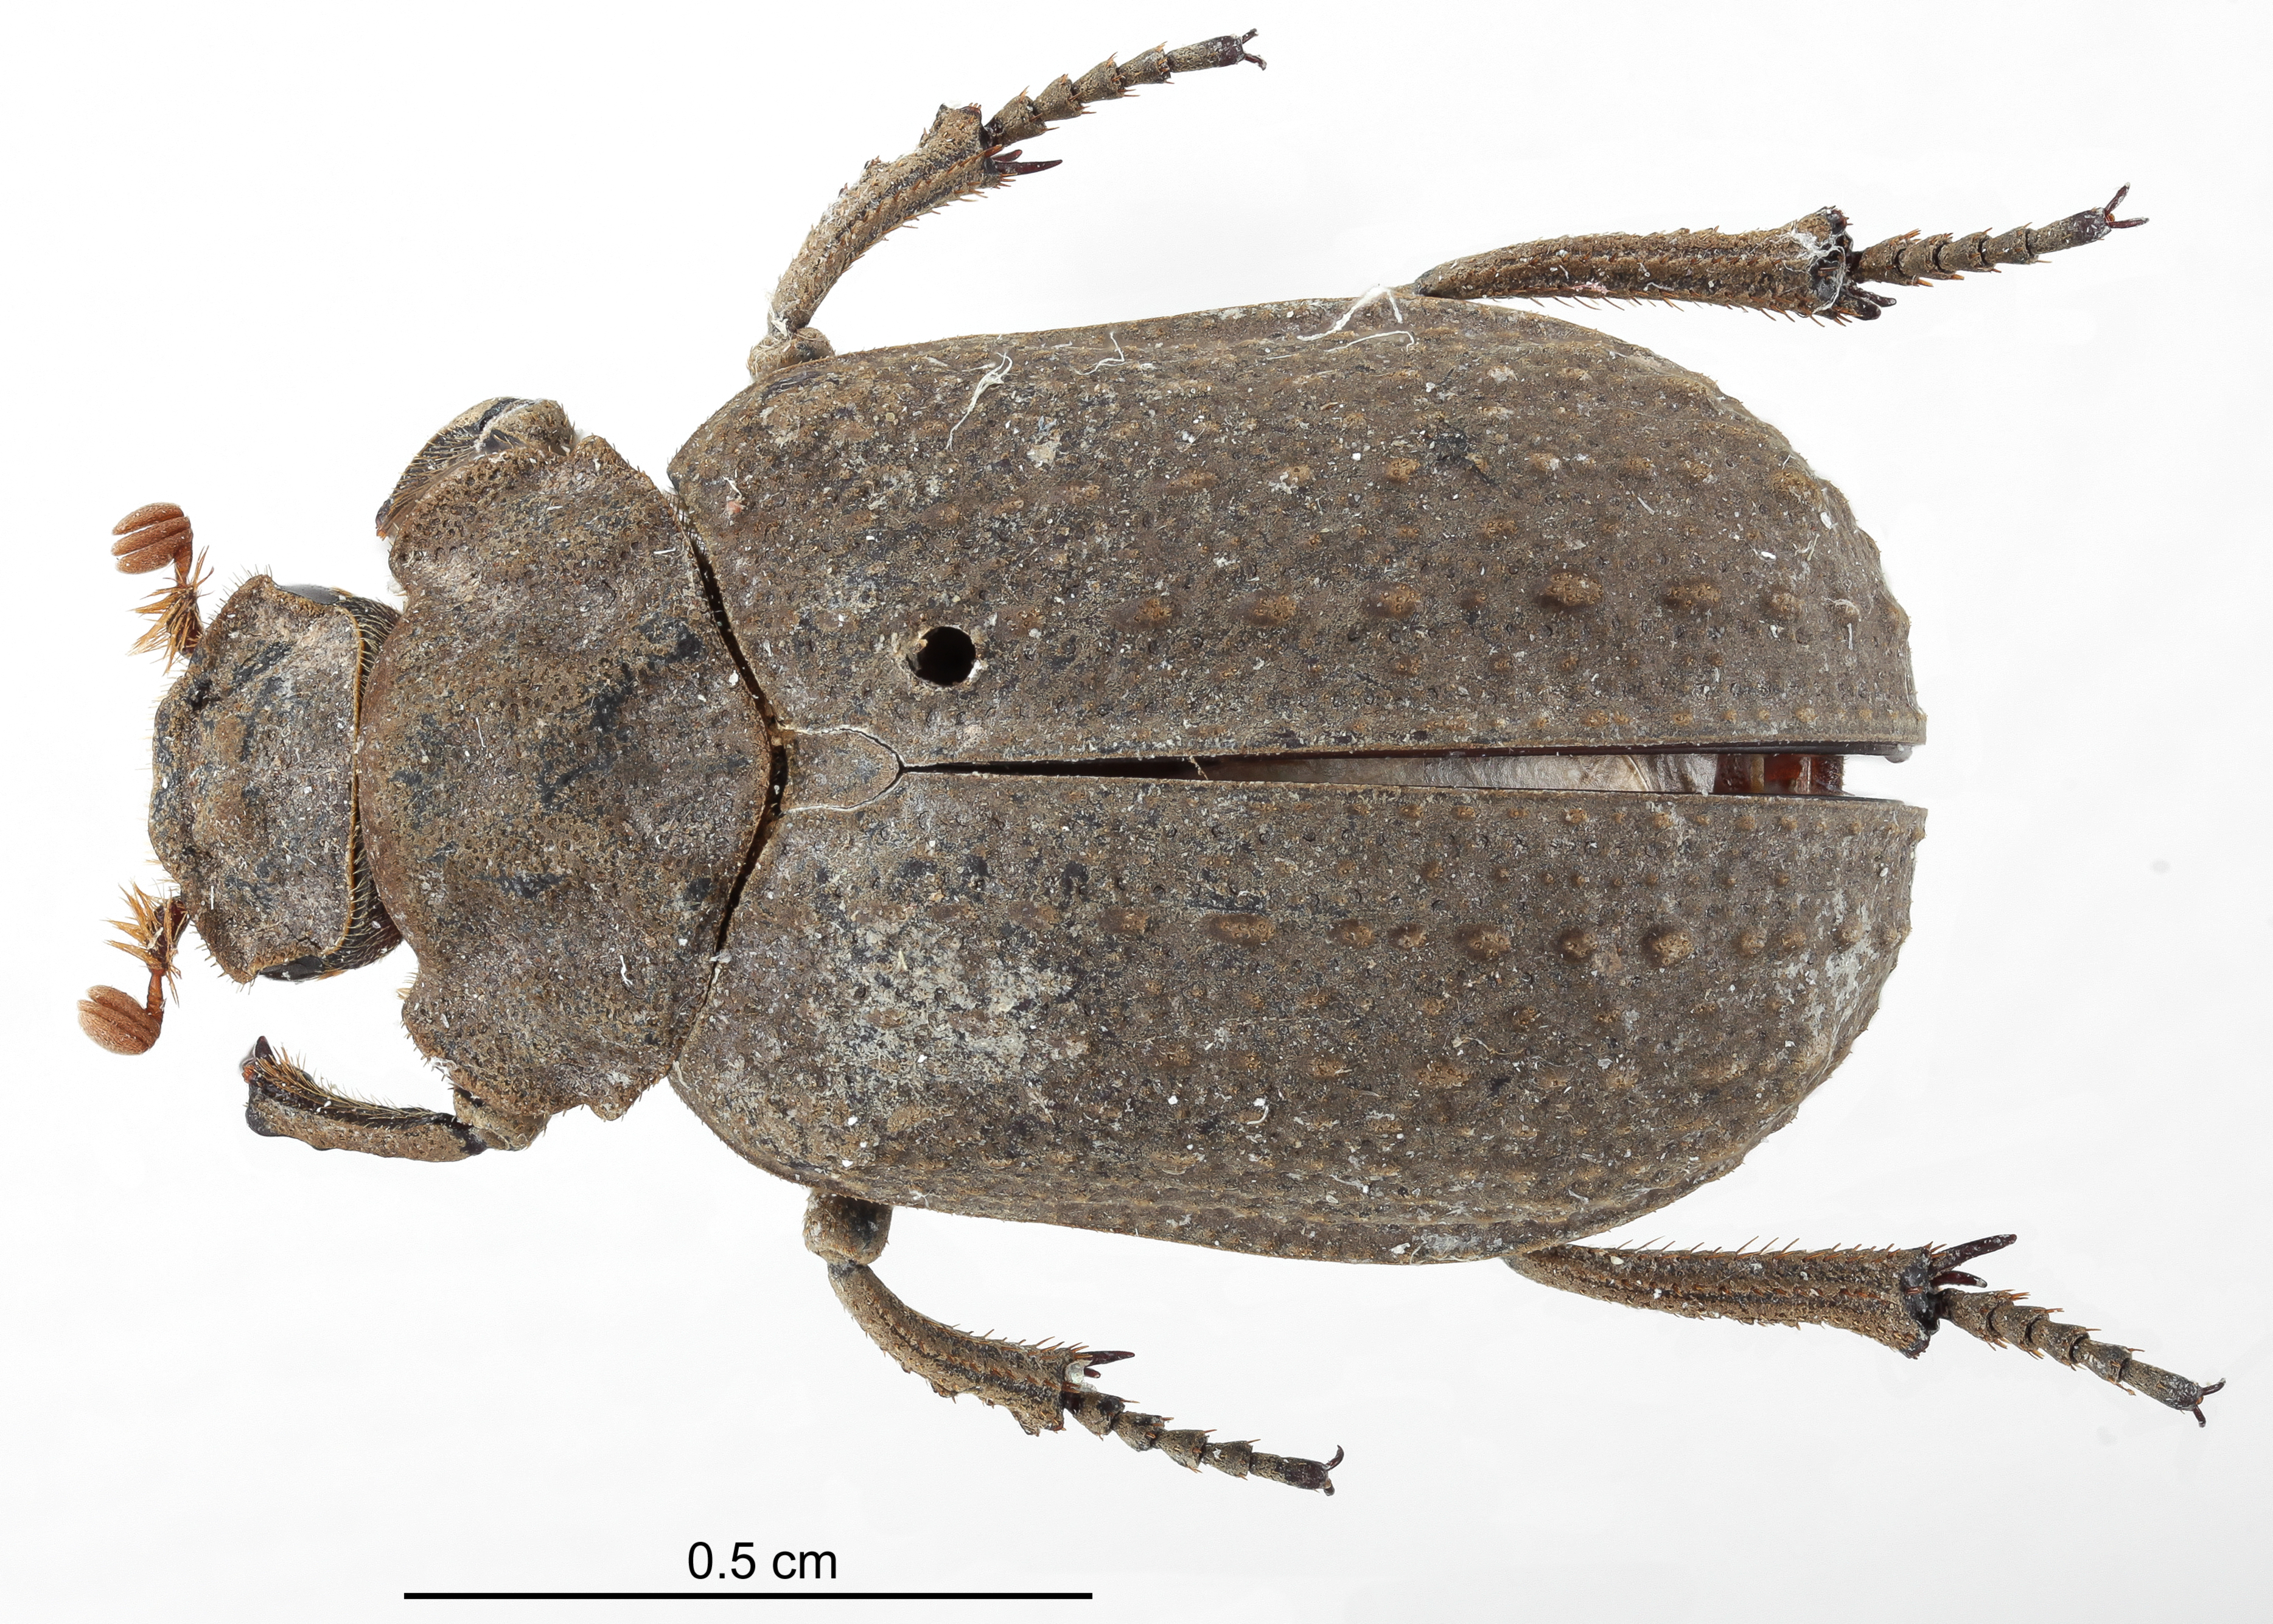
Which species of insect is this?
Trox gordoni
